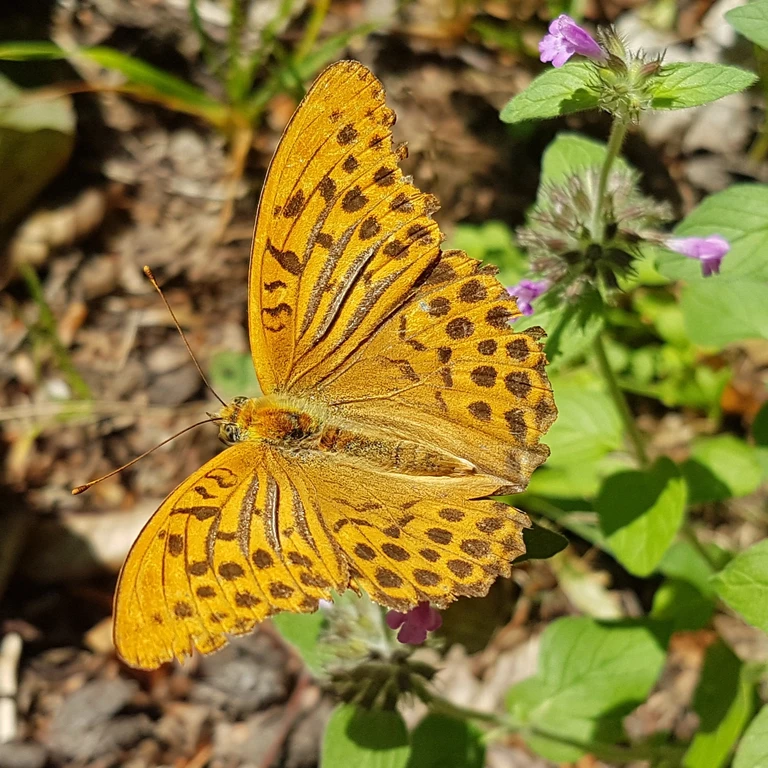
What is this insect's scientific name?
Argynnis paphia
